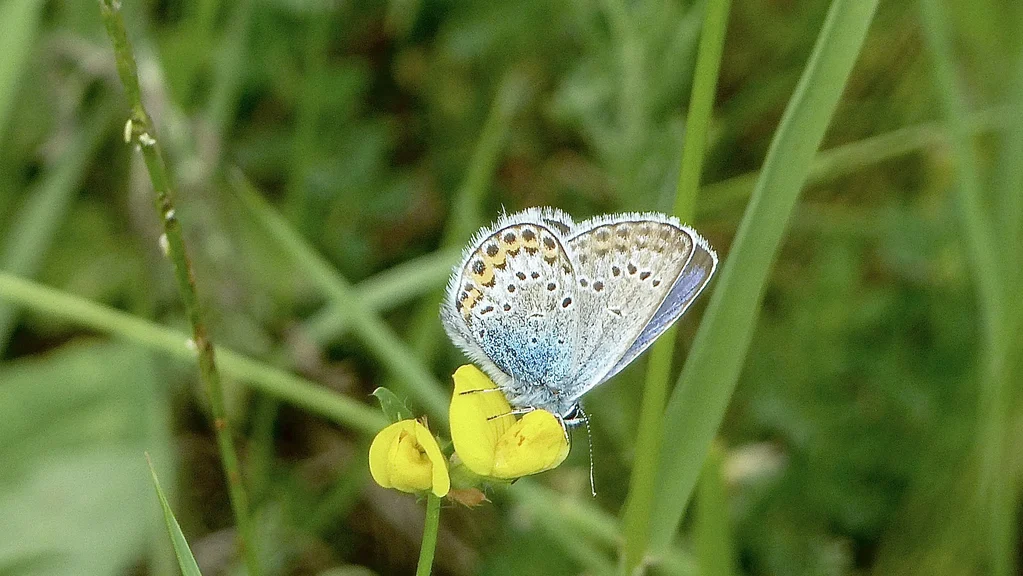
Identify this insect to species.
Plebejus argus
